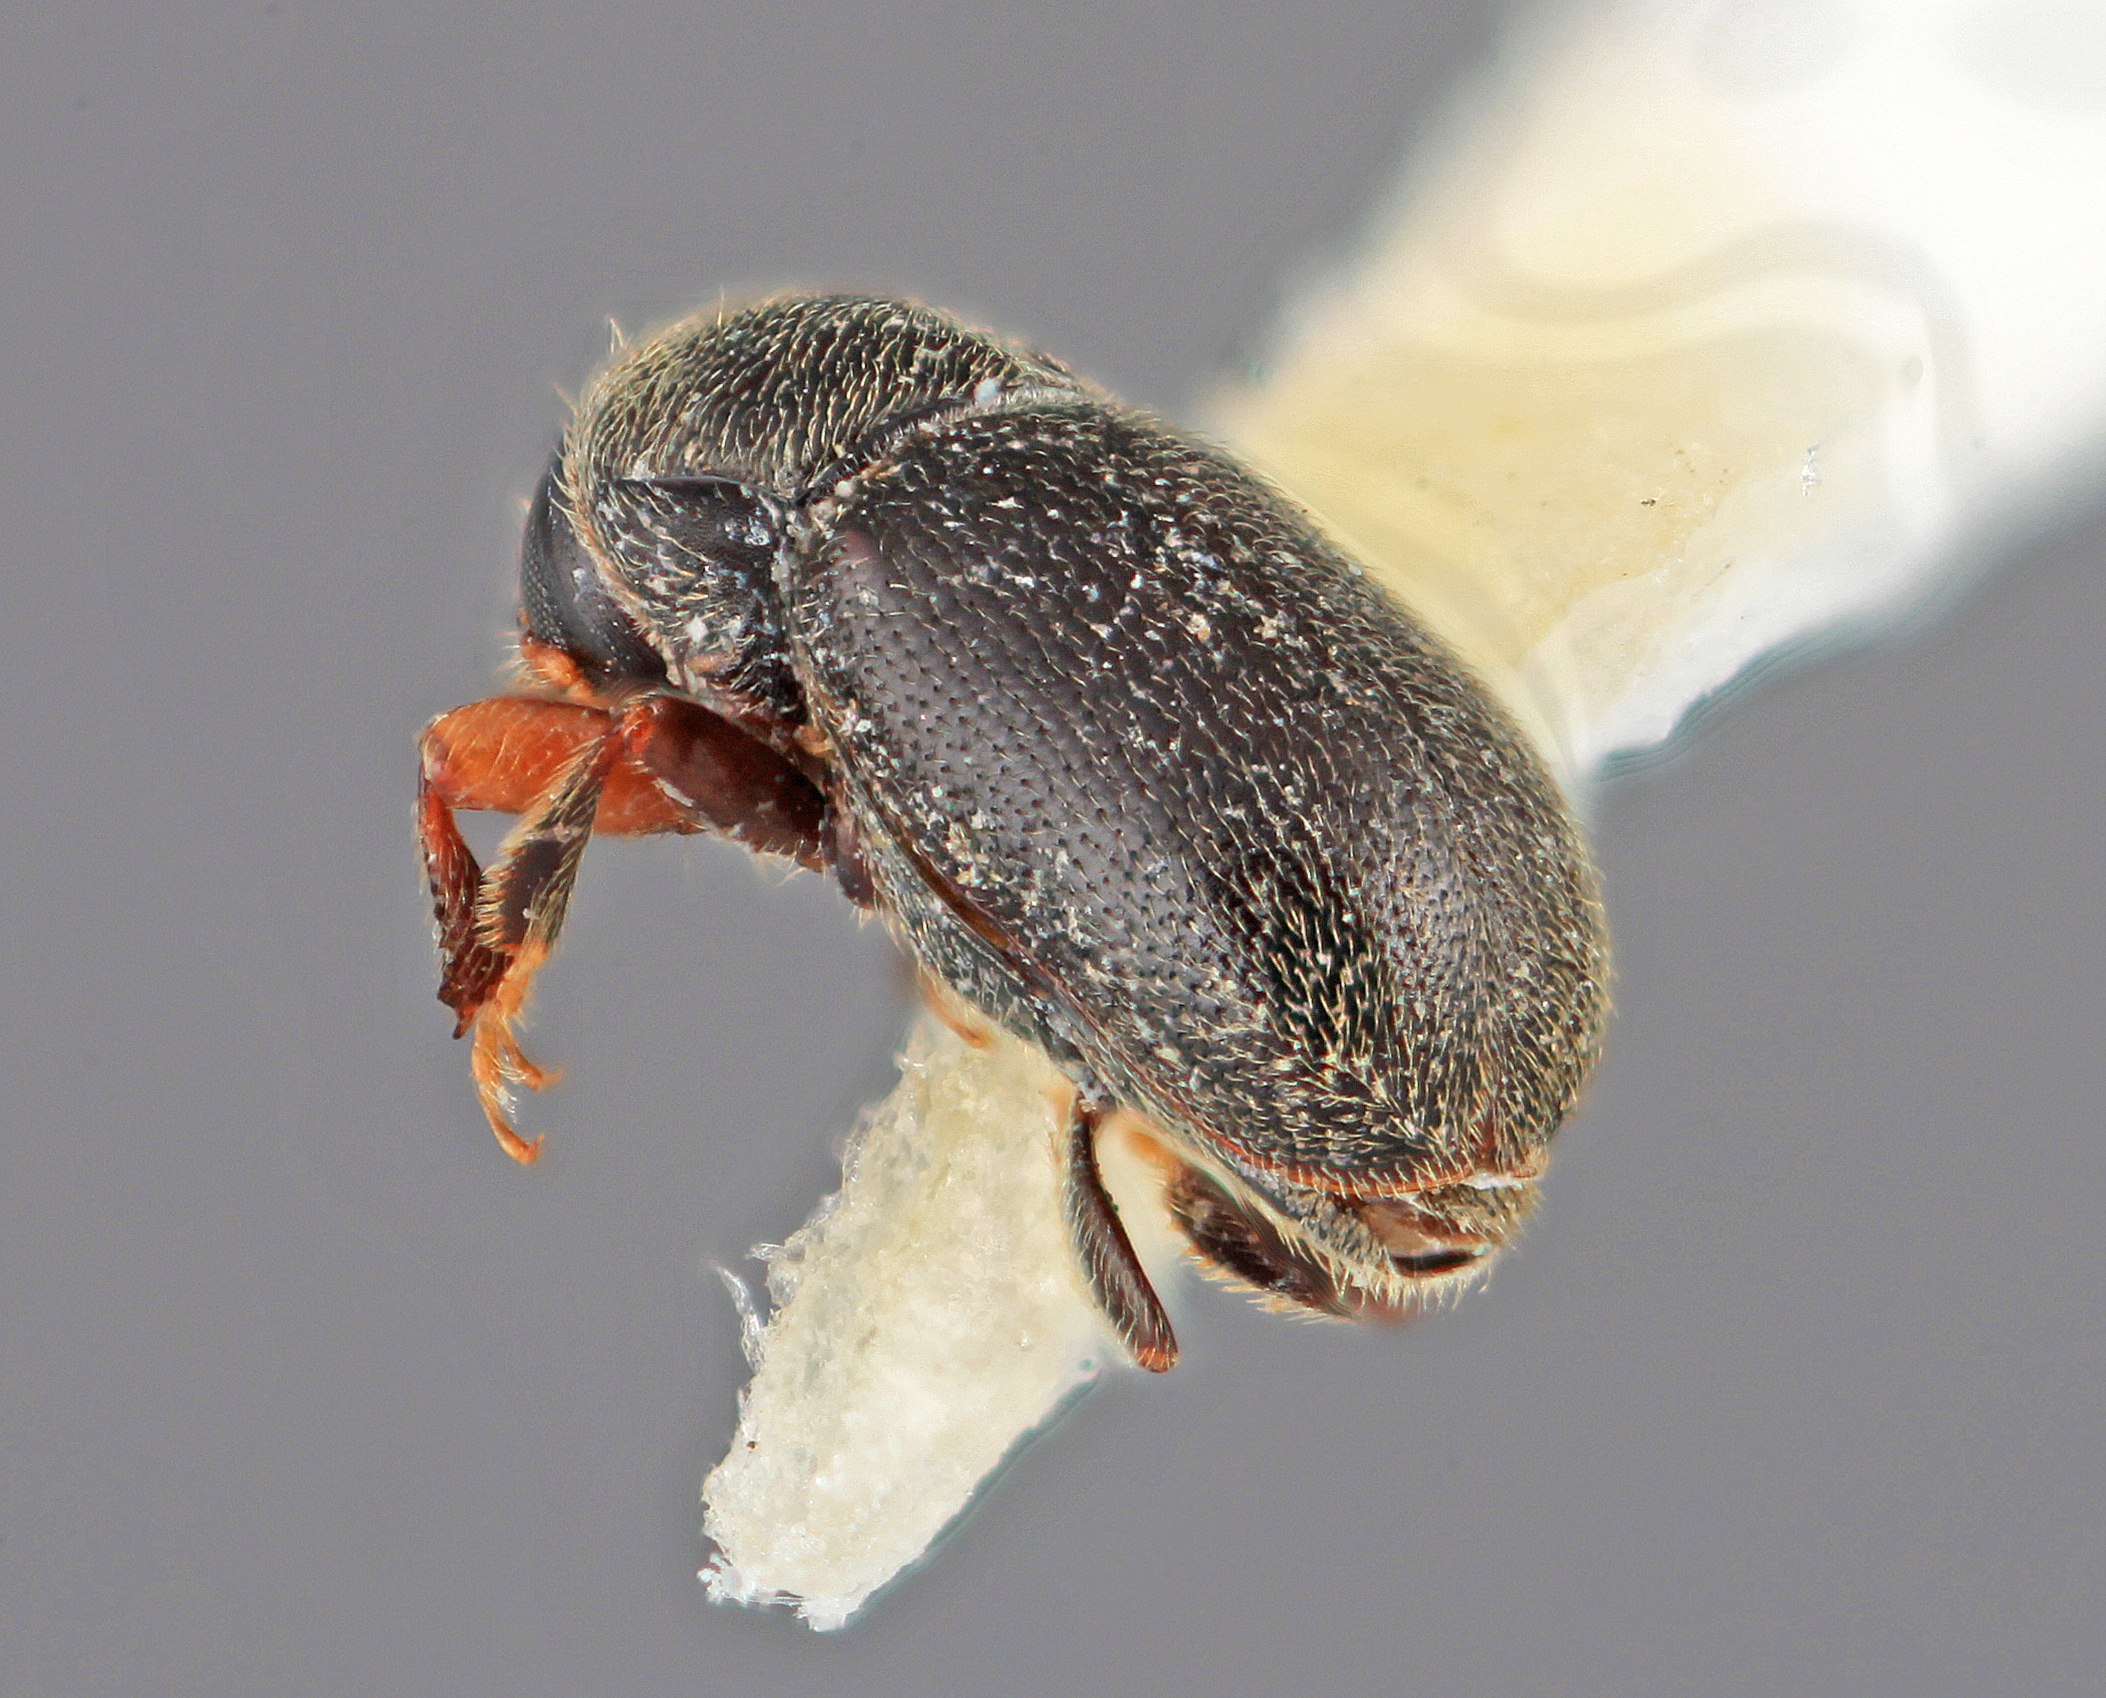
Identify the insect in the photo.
Scolytodes habilis
